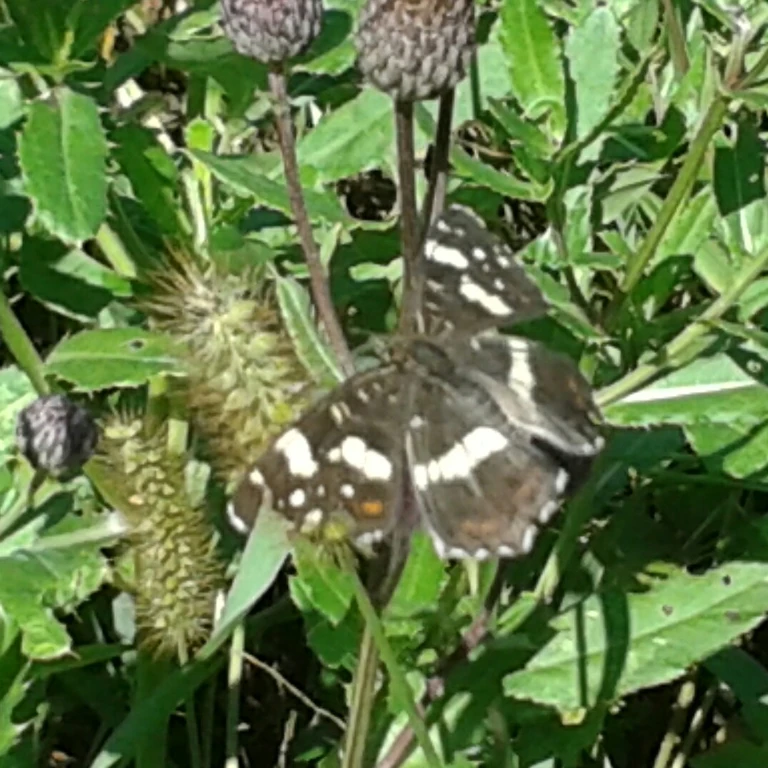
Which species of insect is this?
Araschnia levana
